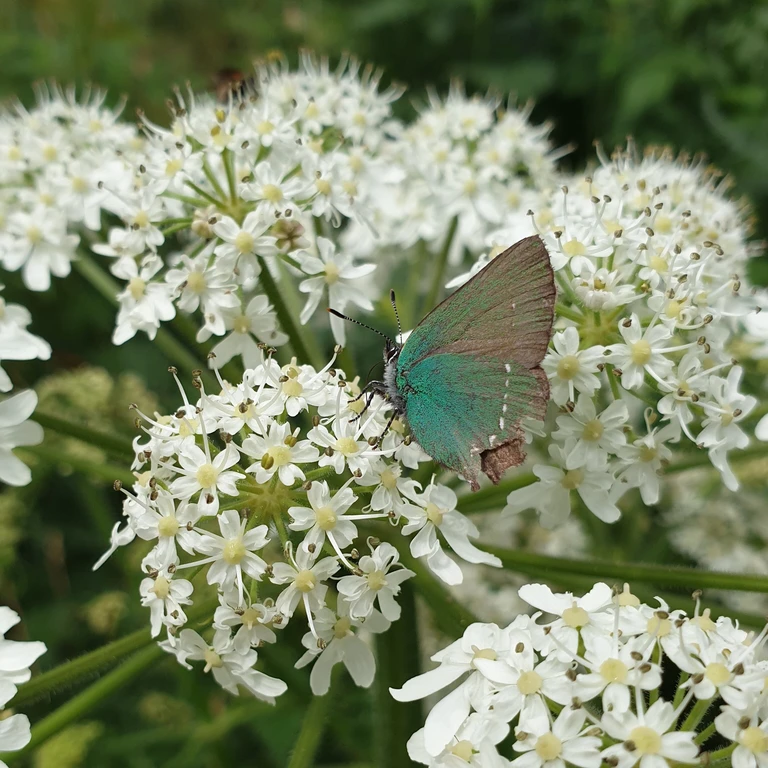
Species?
Callophrys rubi
